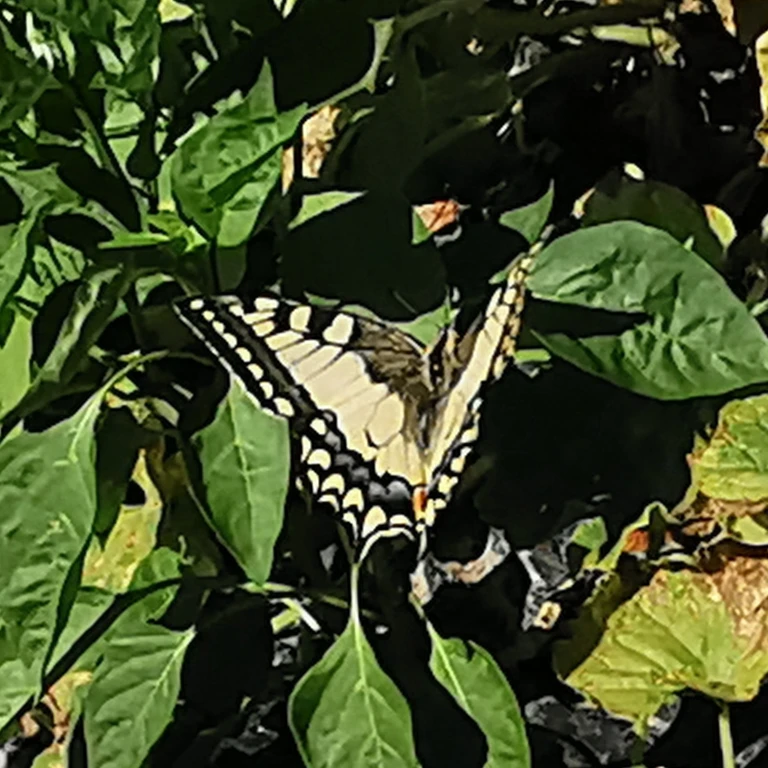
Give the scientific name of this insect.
Papilio machaon
